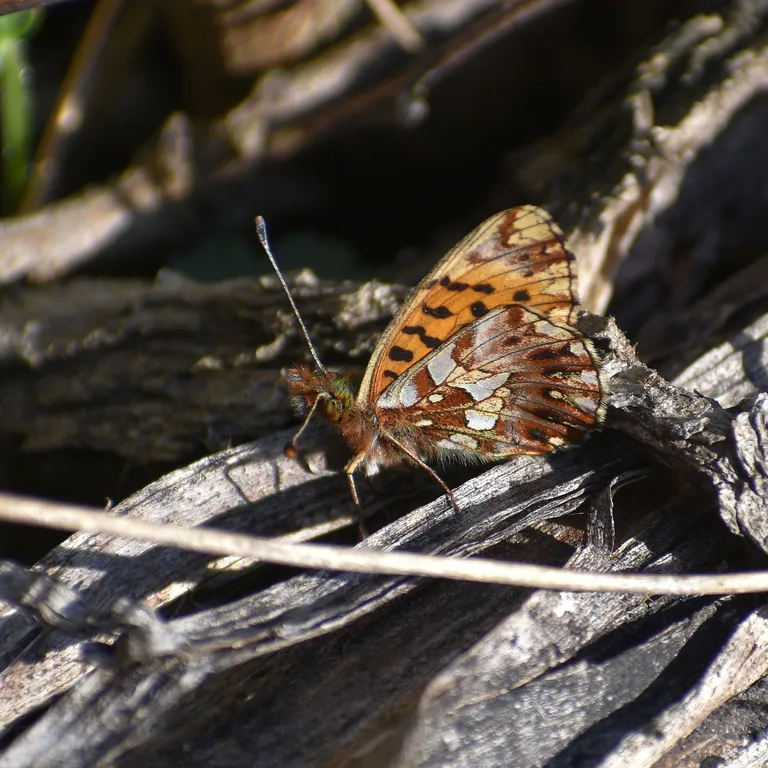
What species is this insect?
Boloria dia
